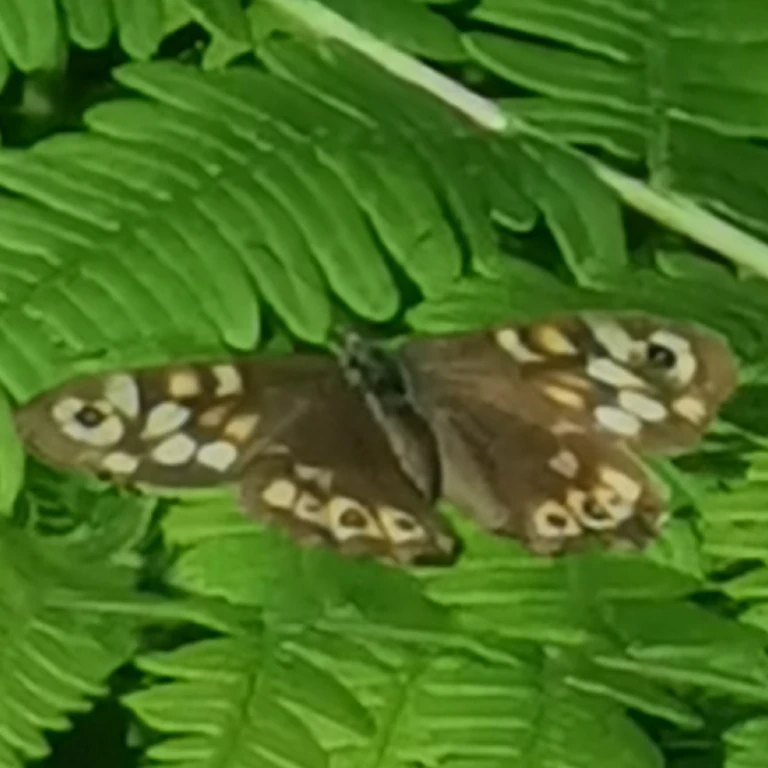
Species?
Pararge aegeria
